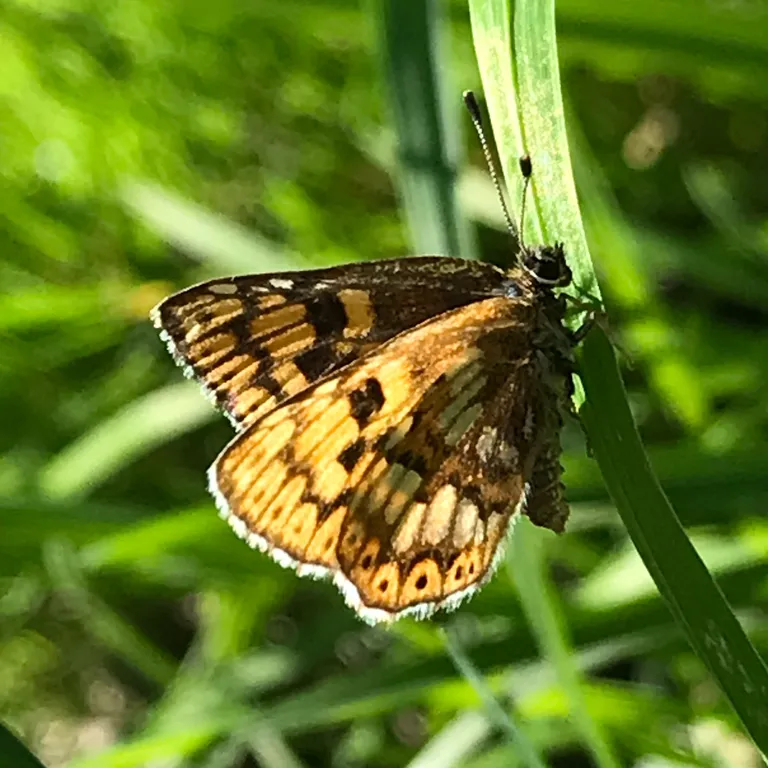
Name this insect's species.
Hamearis lucina
